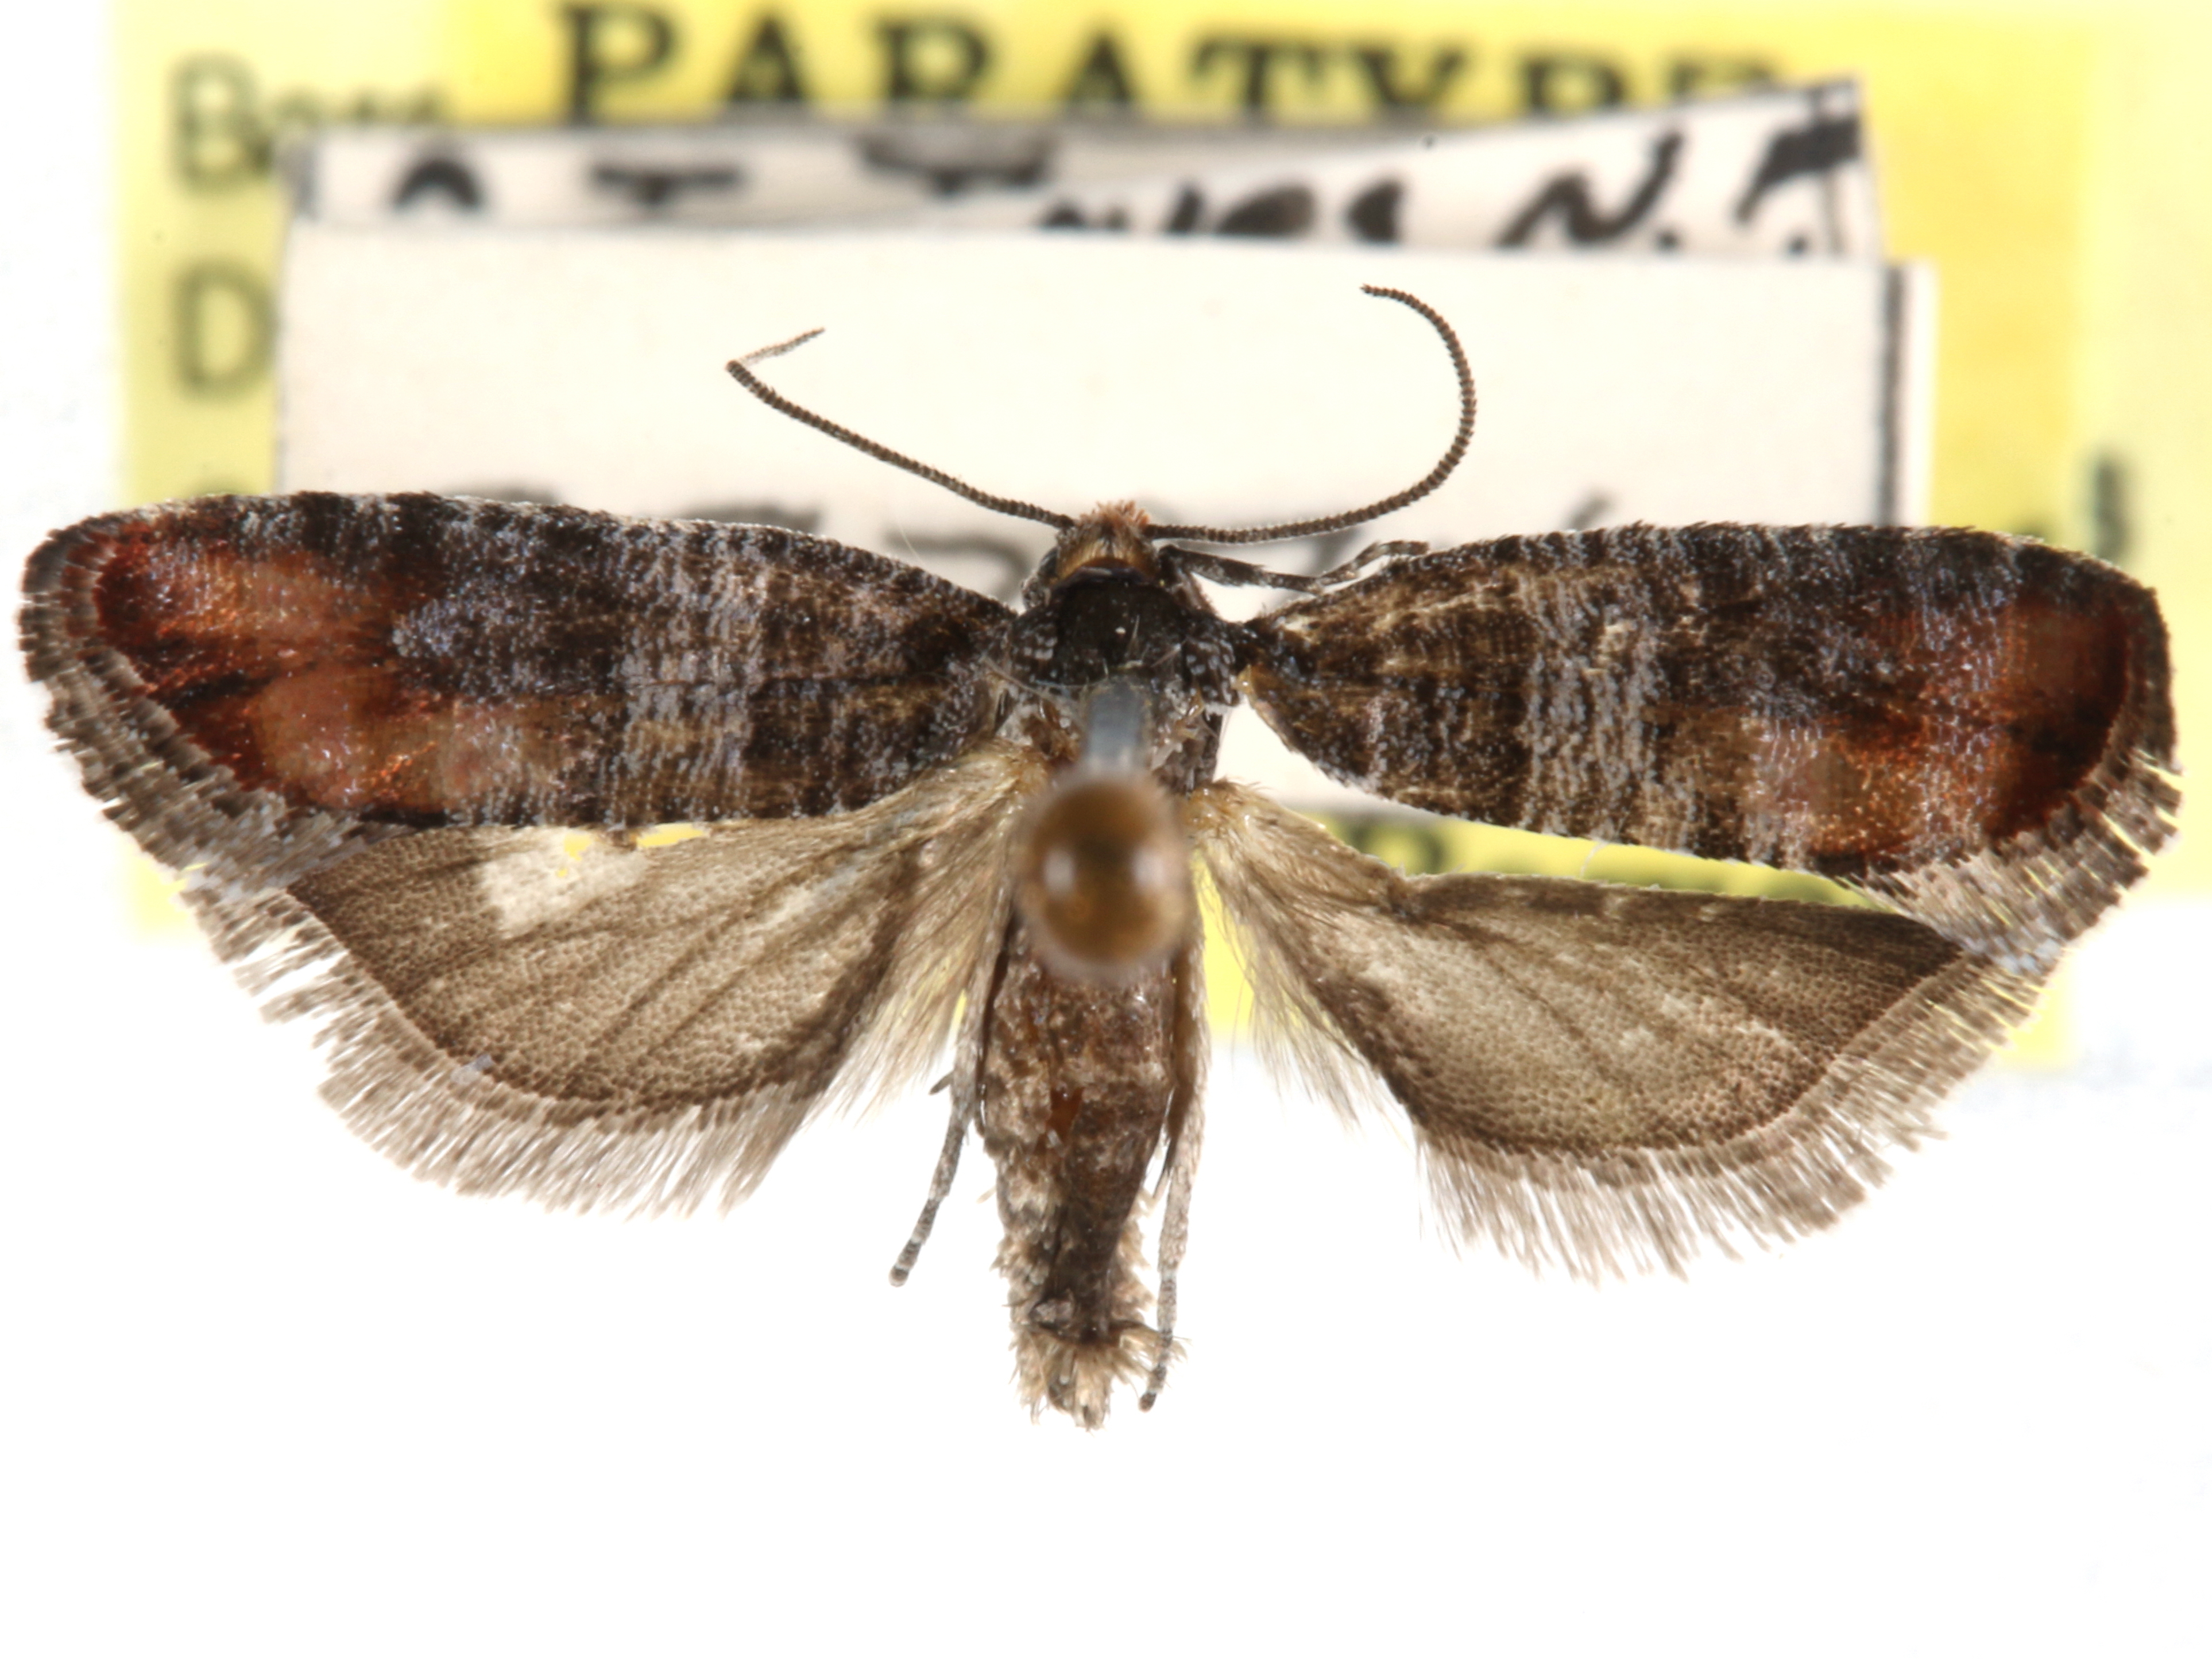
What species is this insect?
Rhyacionia jenningsi
